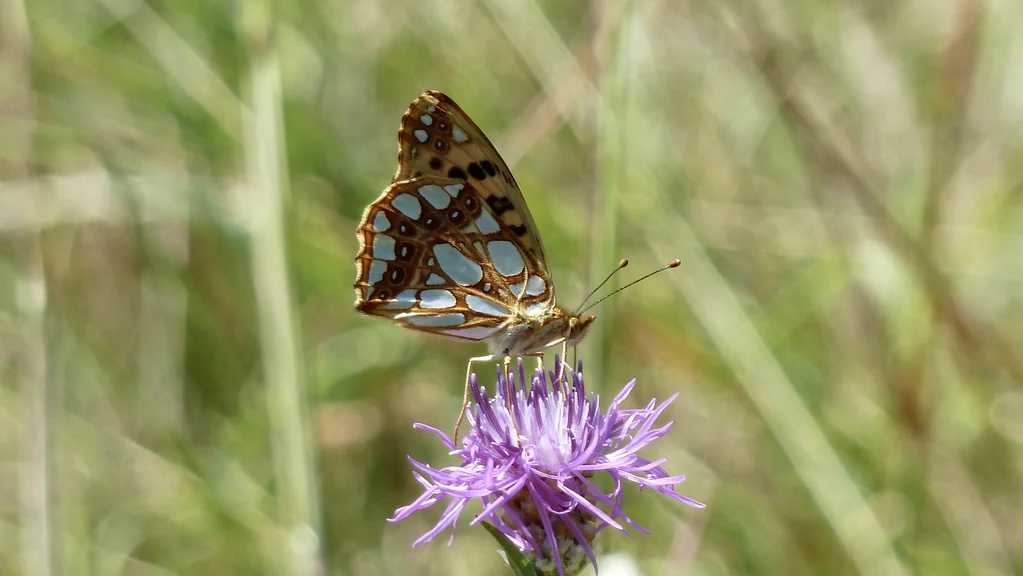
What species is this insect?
Issoria lathonia
